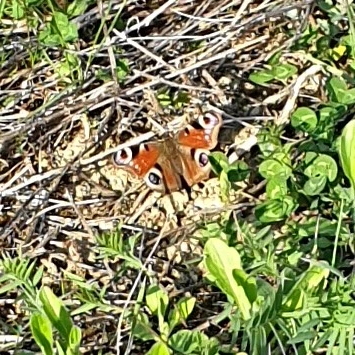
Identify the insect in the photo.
Aglais io
